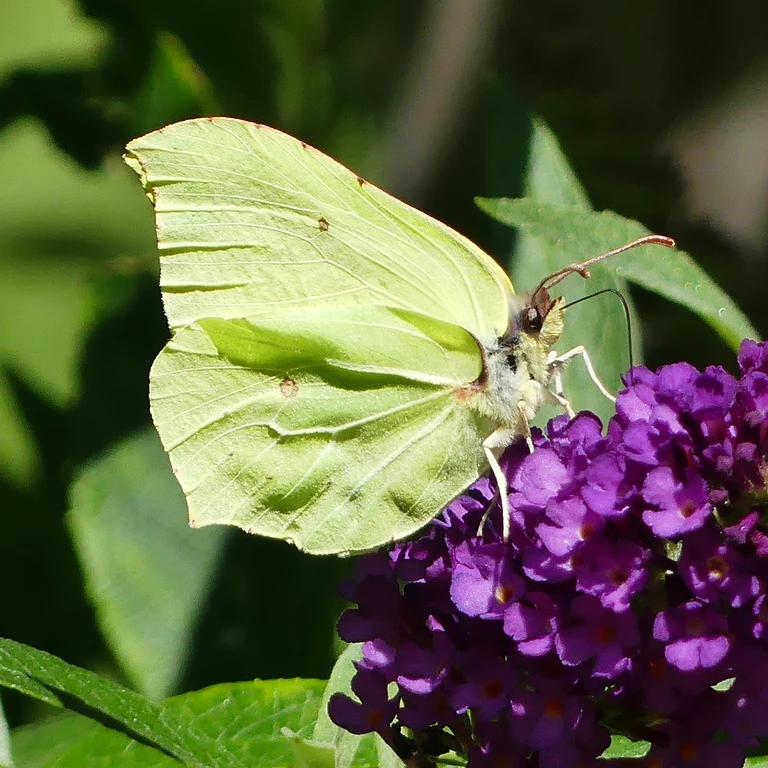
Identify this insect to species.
Gonepteryx rhamni
